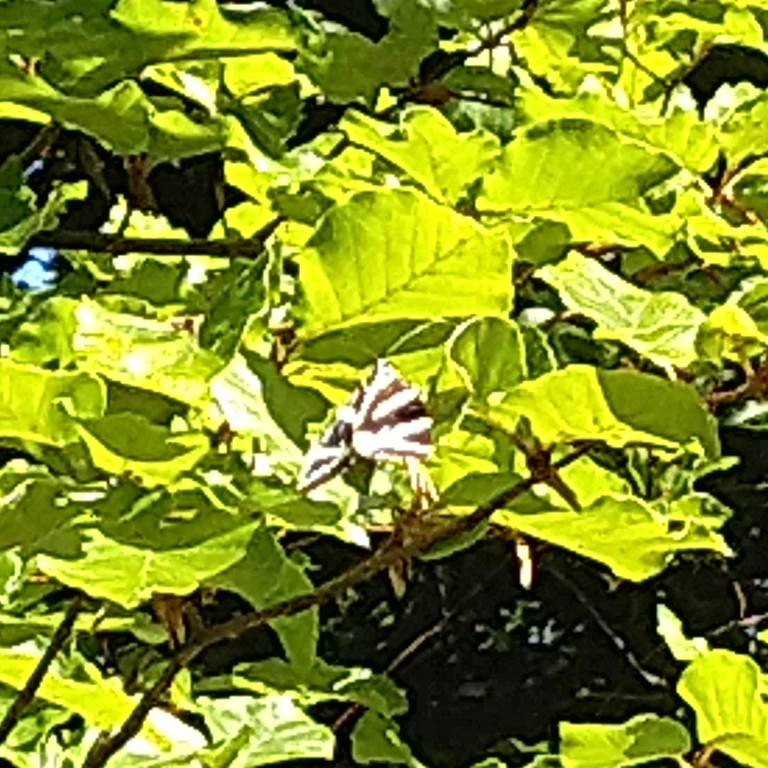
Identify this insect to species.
Euplagia quadripunctaria
